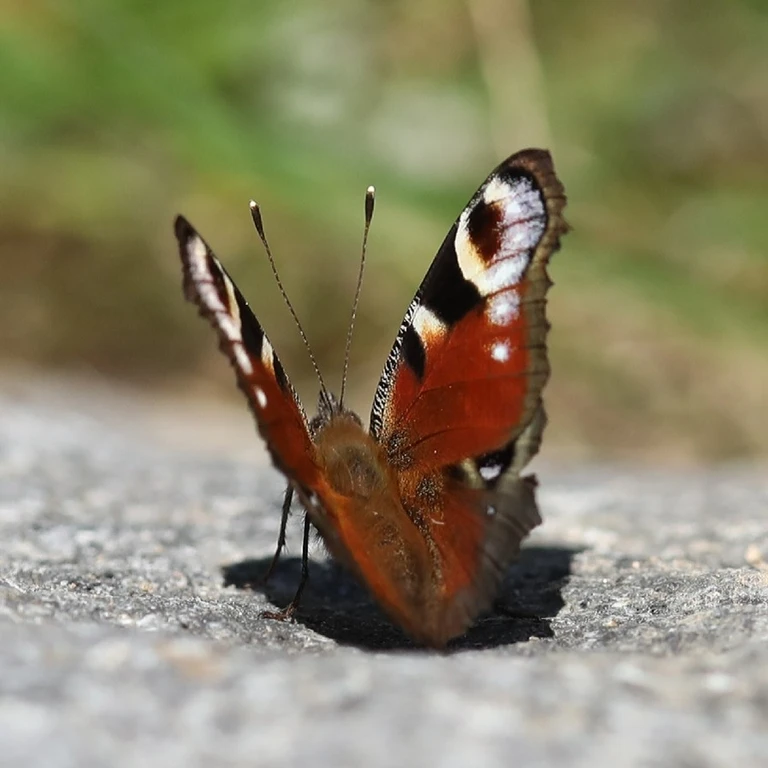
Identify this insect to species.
Aglais io
